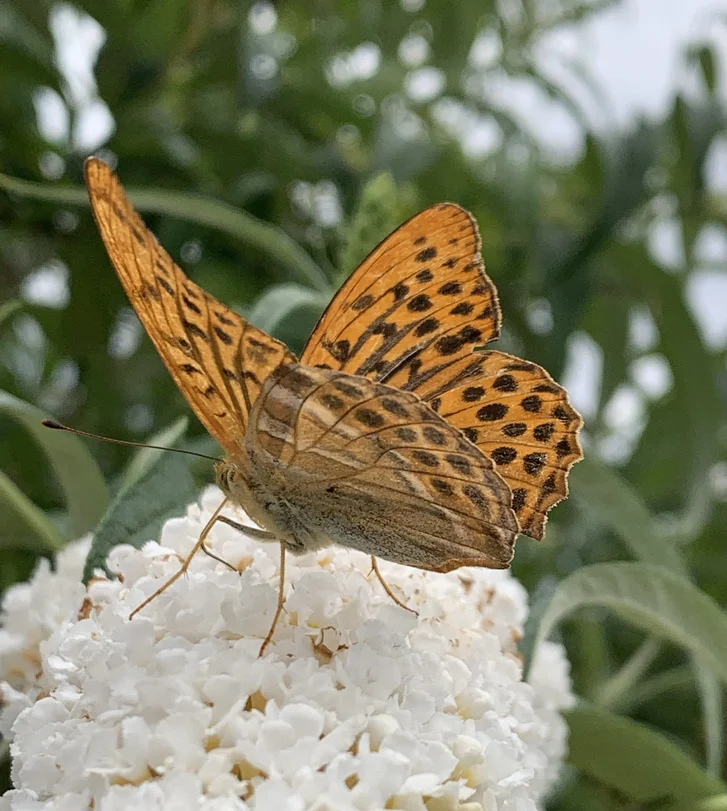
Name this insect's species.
Argynnis paphia
